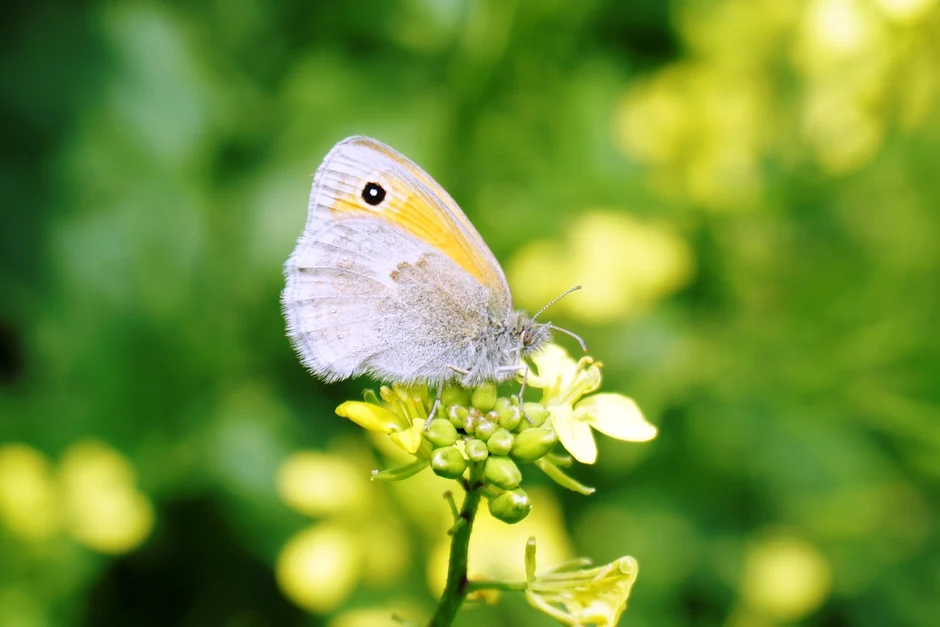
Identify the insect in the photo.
Coenonympha pamphilus
